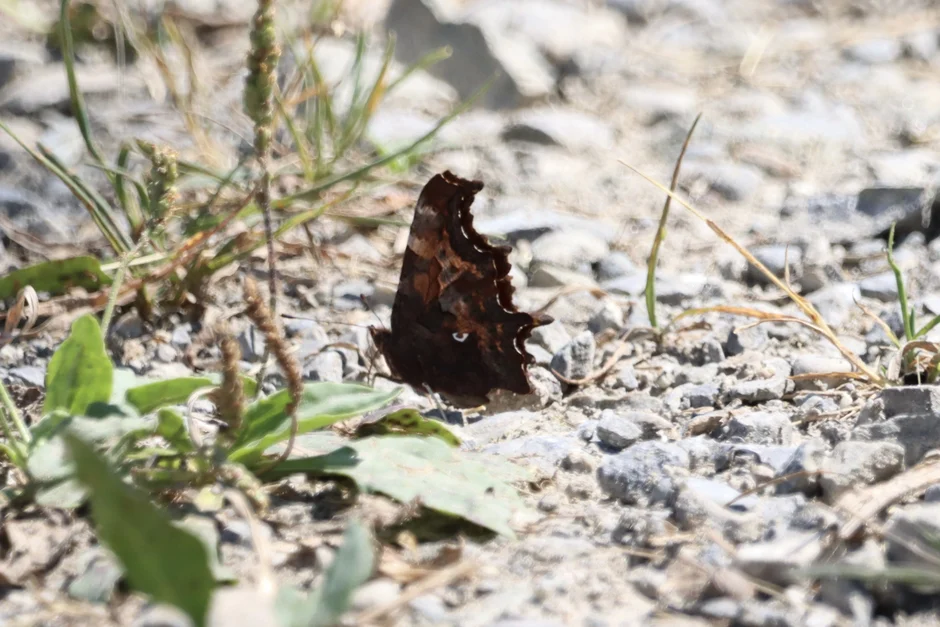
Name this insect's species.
Polygonia c-album
